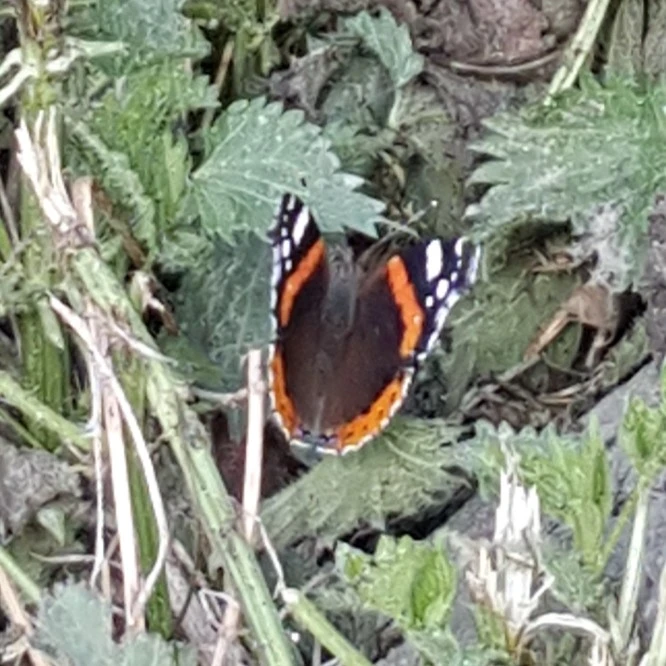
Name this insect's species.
Vanessa atalanta
